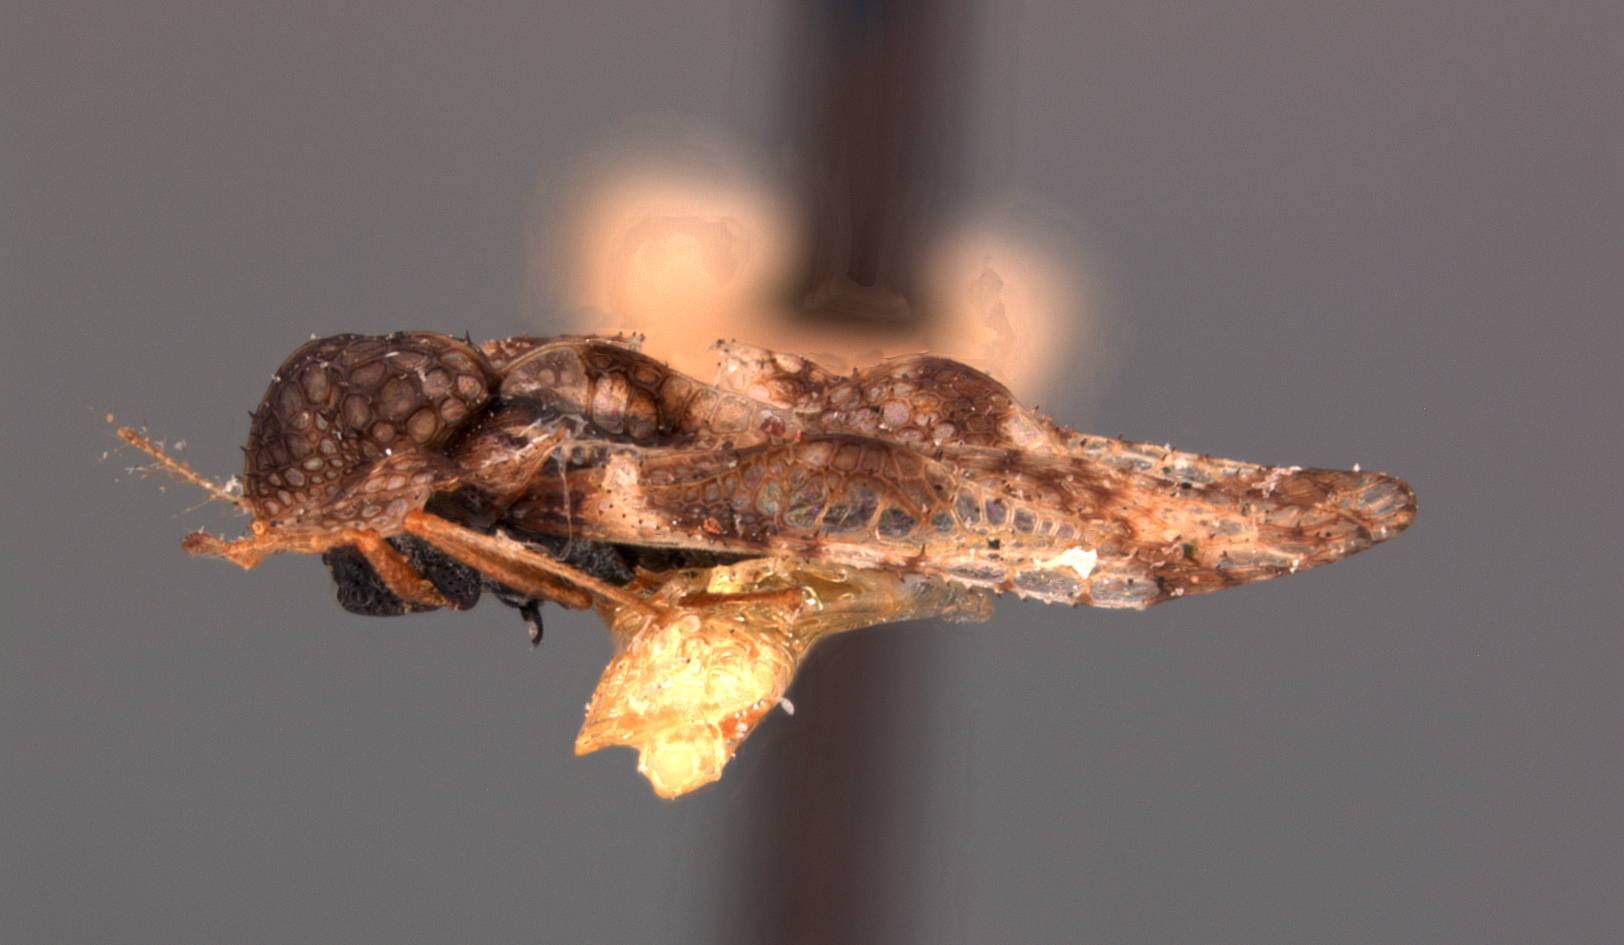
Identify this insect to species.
Corythucha obliqua
